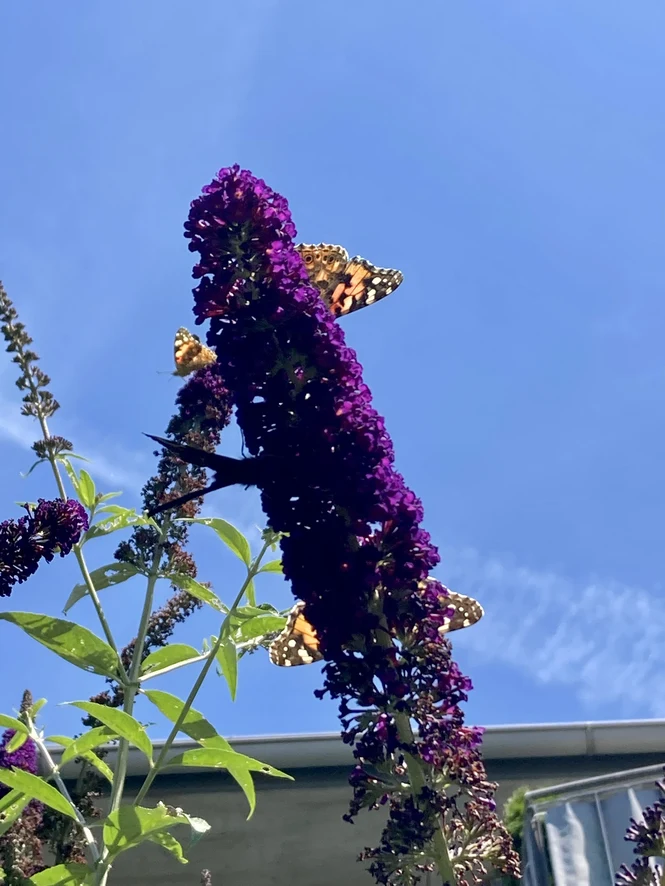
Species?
Vanessa cardui
